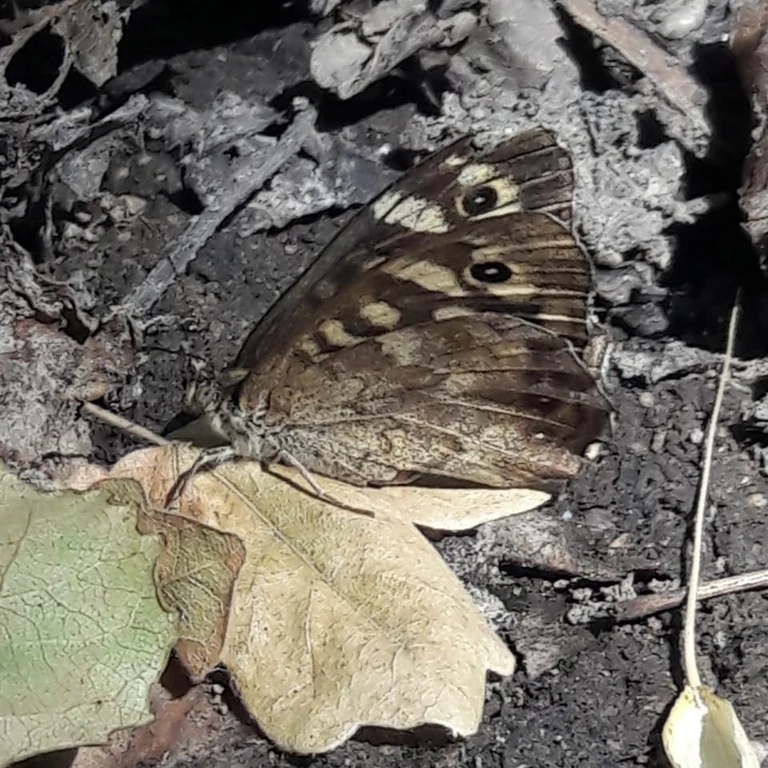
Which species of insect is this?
Pararge aegeria
